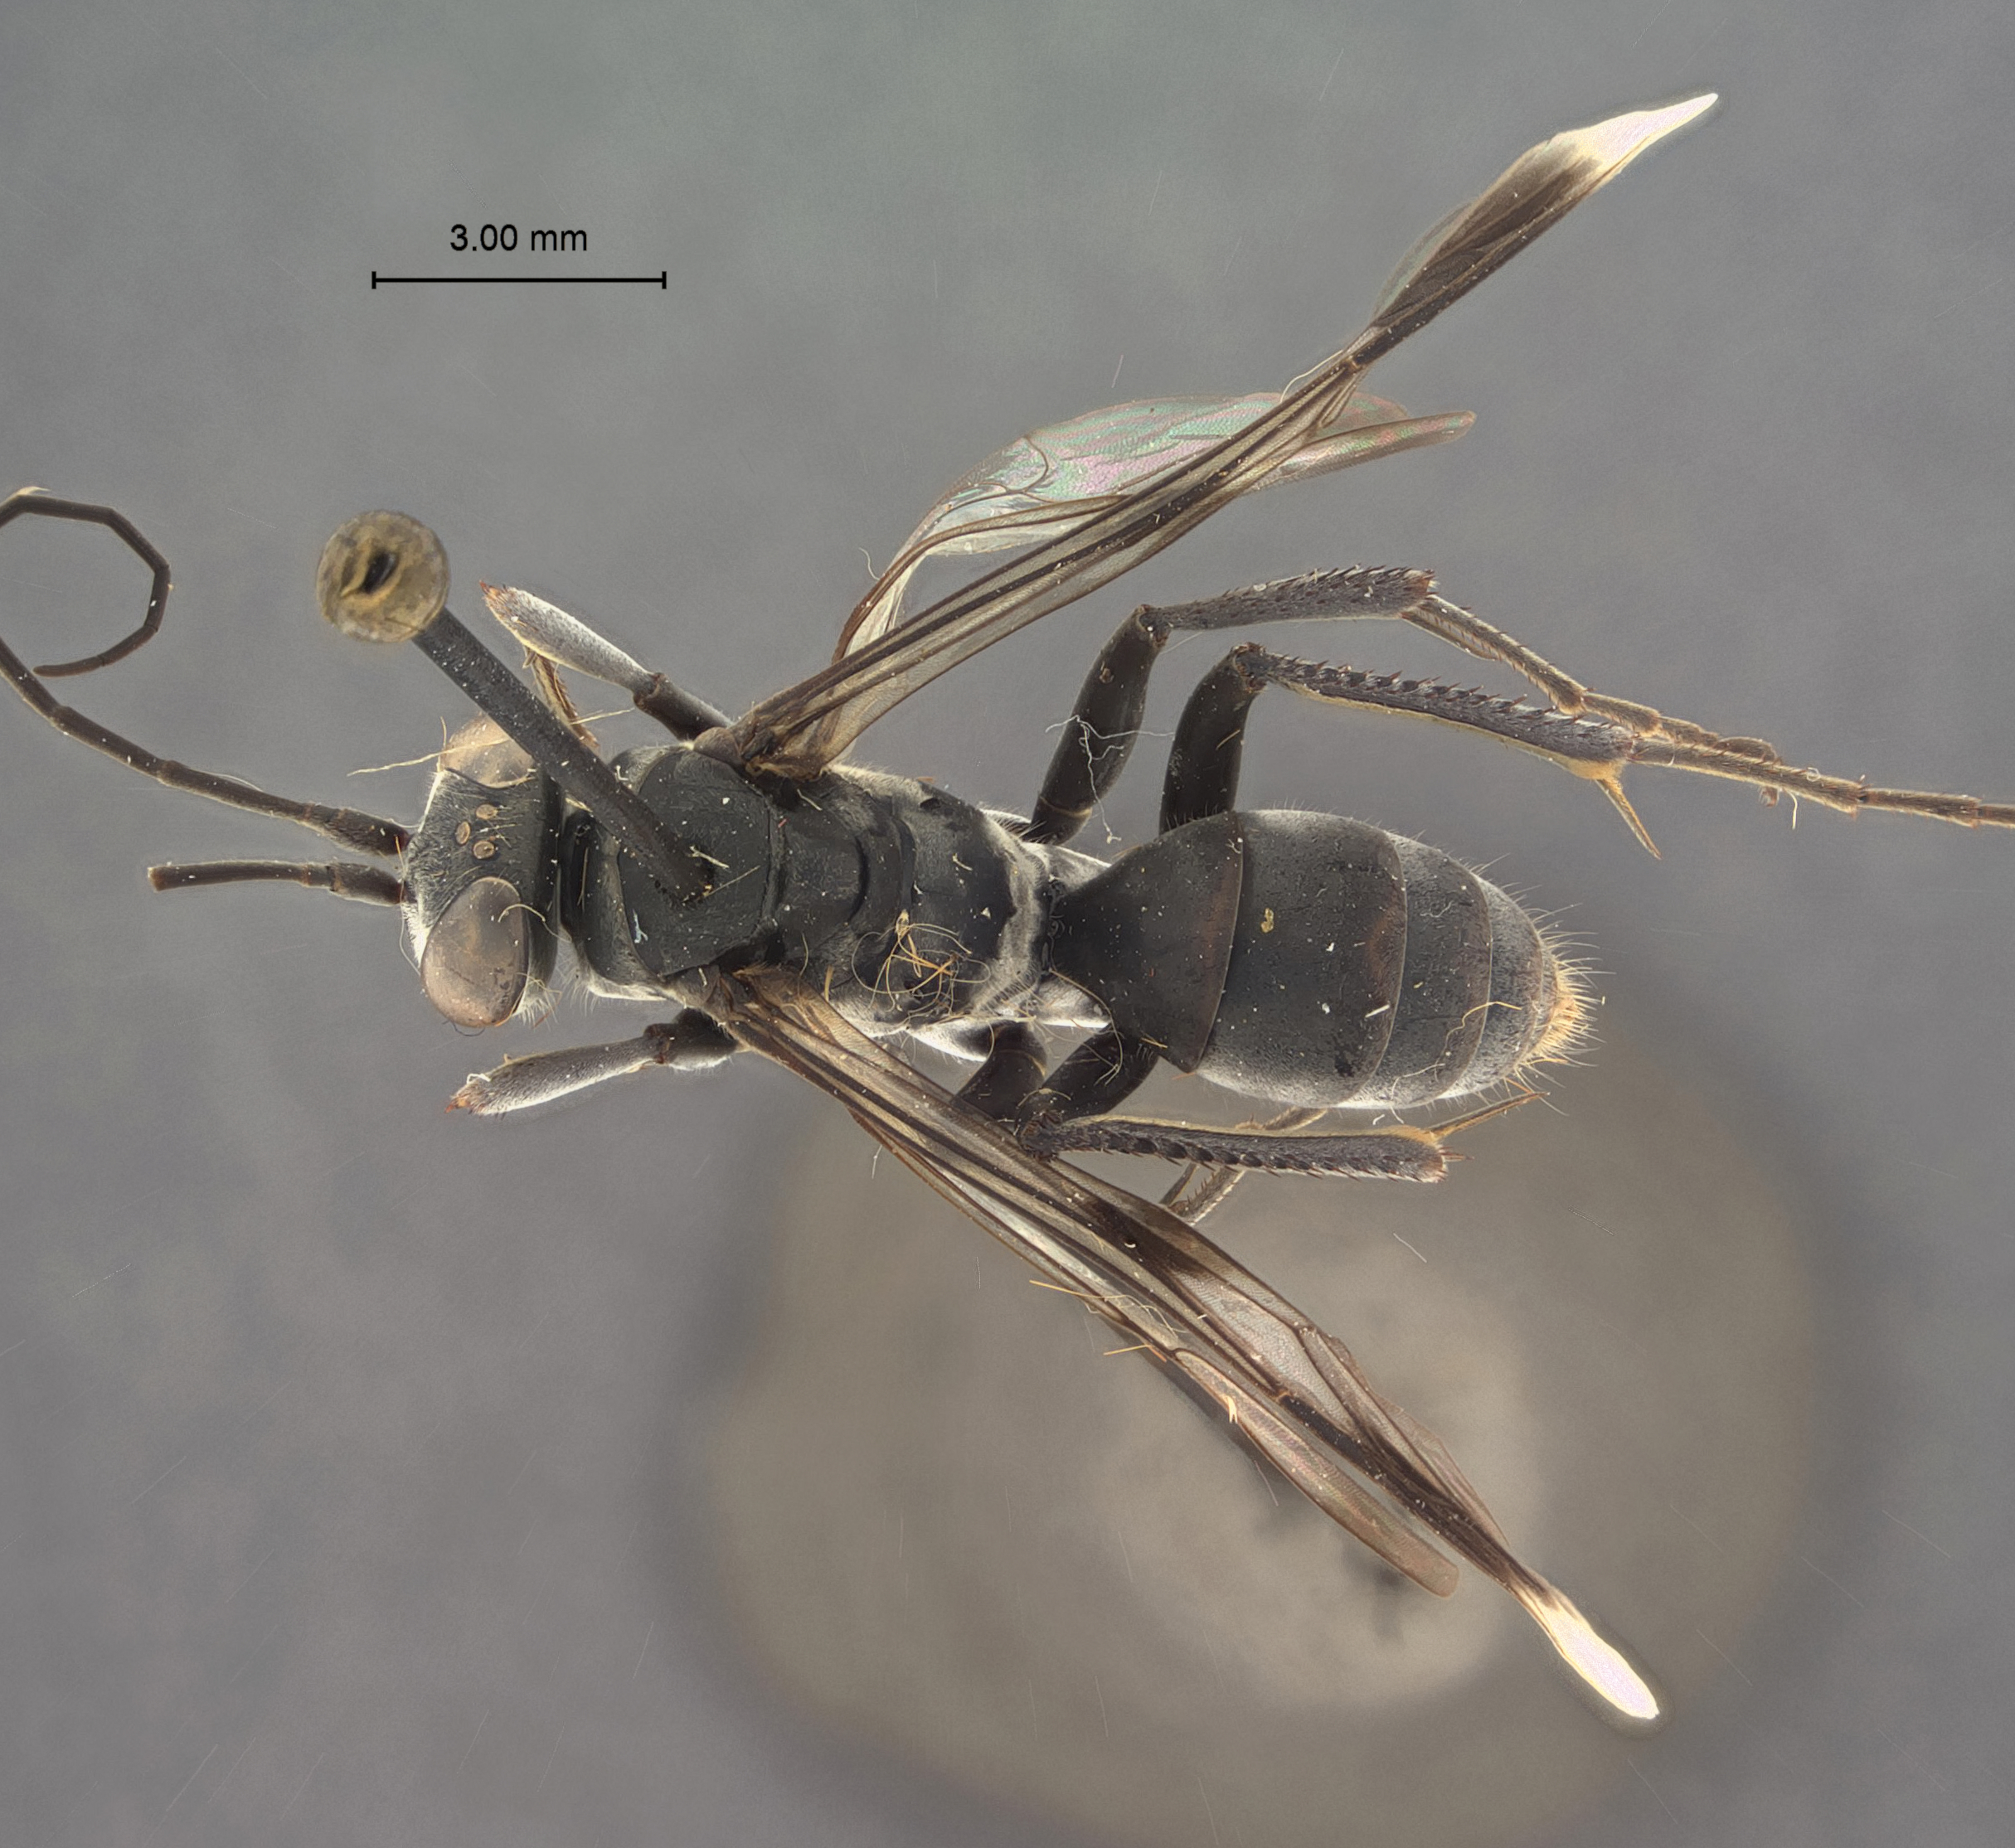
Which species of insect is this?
Calicurgus major
